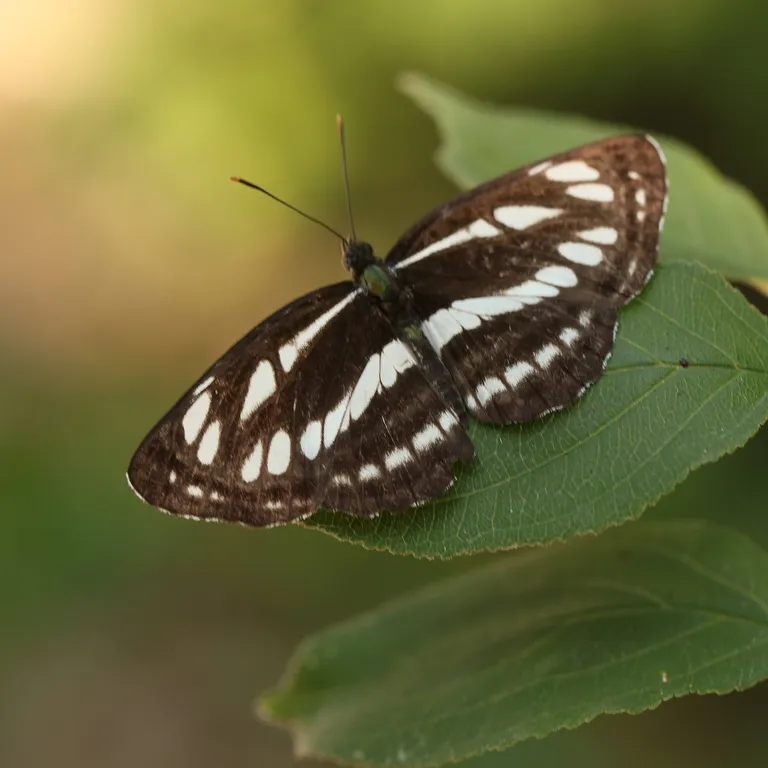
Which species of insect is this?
Neptis sappho
